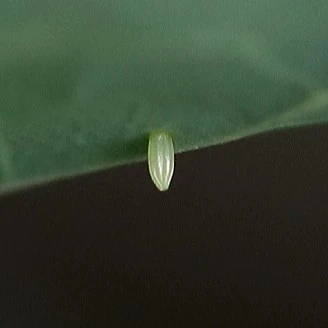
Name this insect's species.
Pieris rapae
